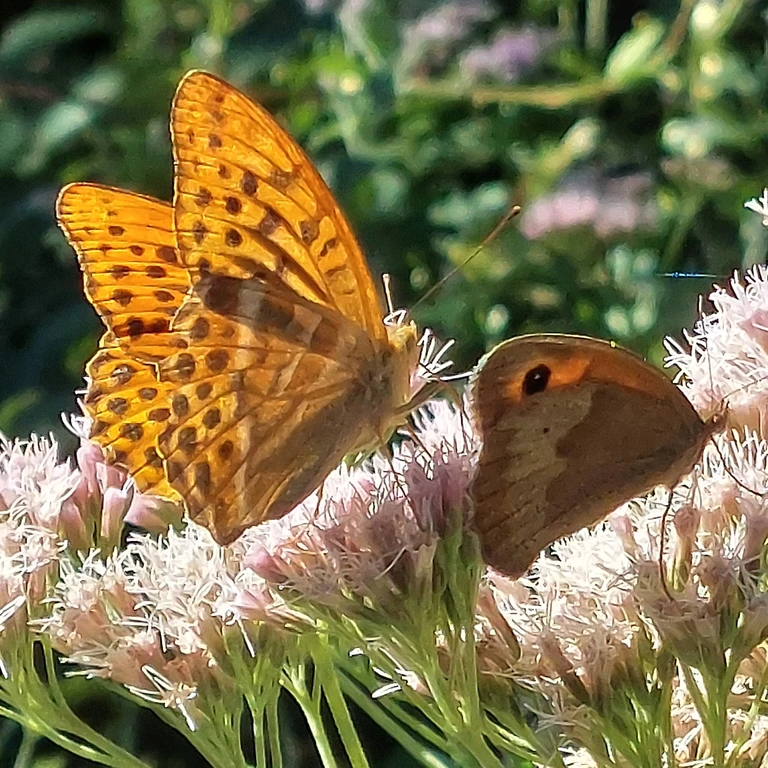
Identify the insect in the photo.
Argynnis paphia
